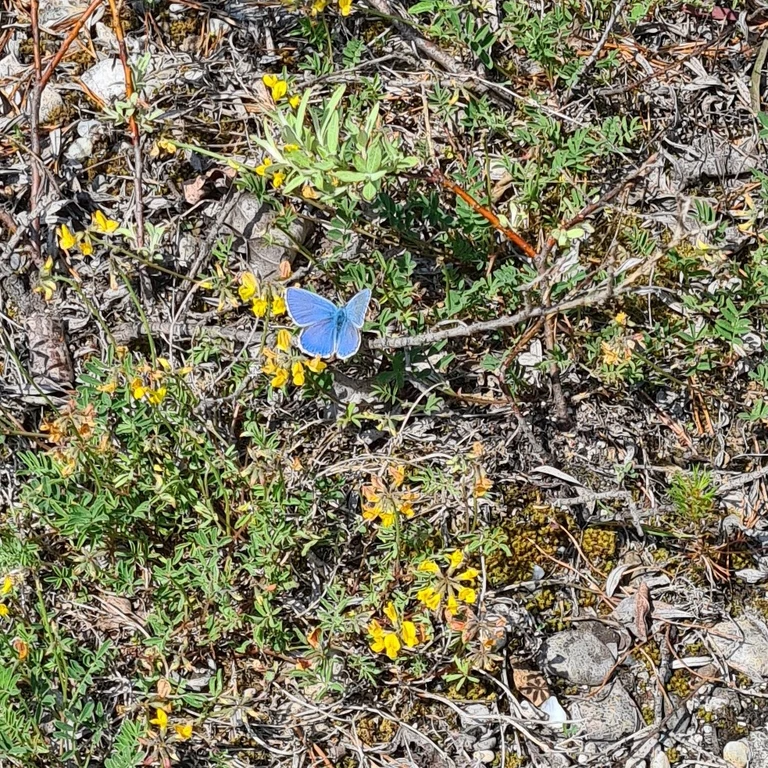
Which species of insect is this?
Lysandra bellargus
